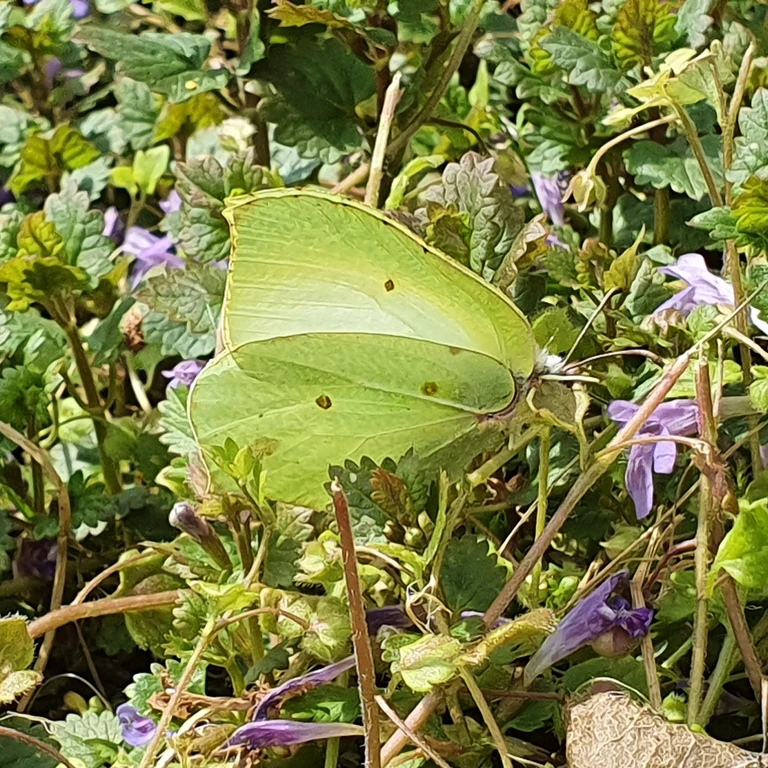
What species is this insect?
Gonepteryx rhamni
